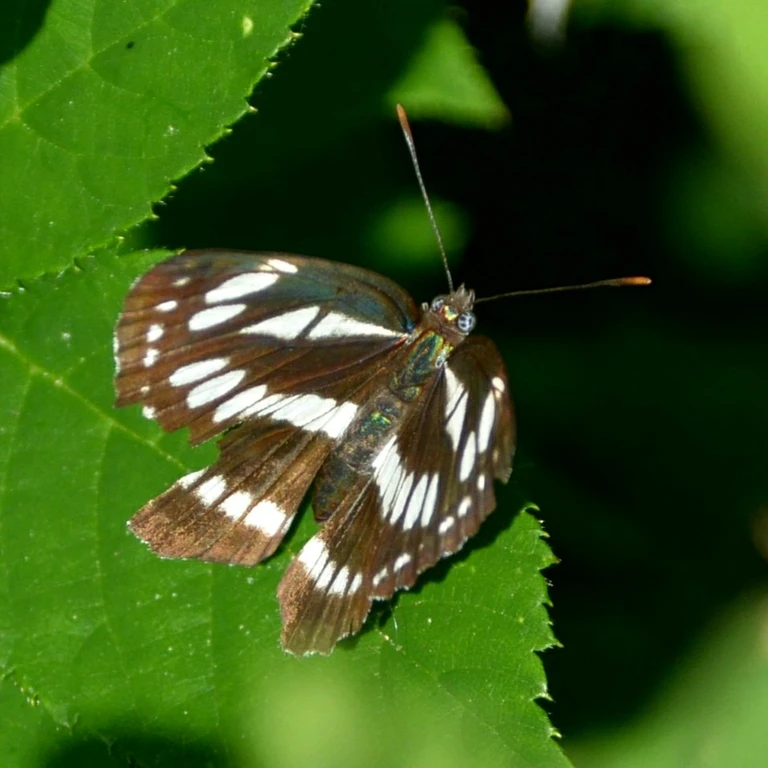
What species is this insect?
Neptis sappho
